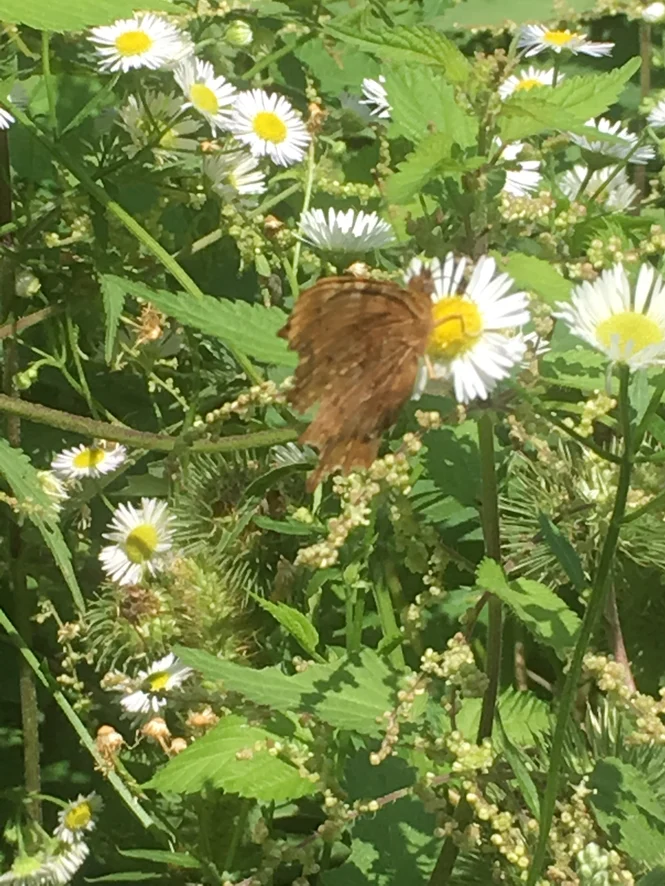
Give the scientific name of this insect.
Polygonia c-album
